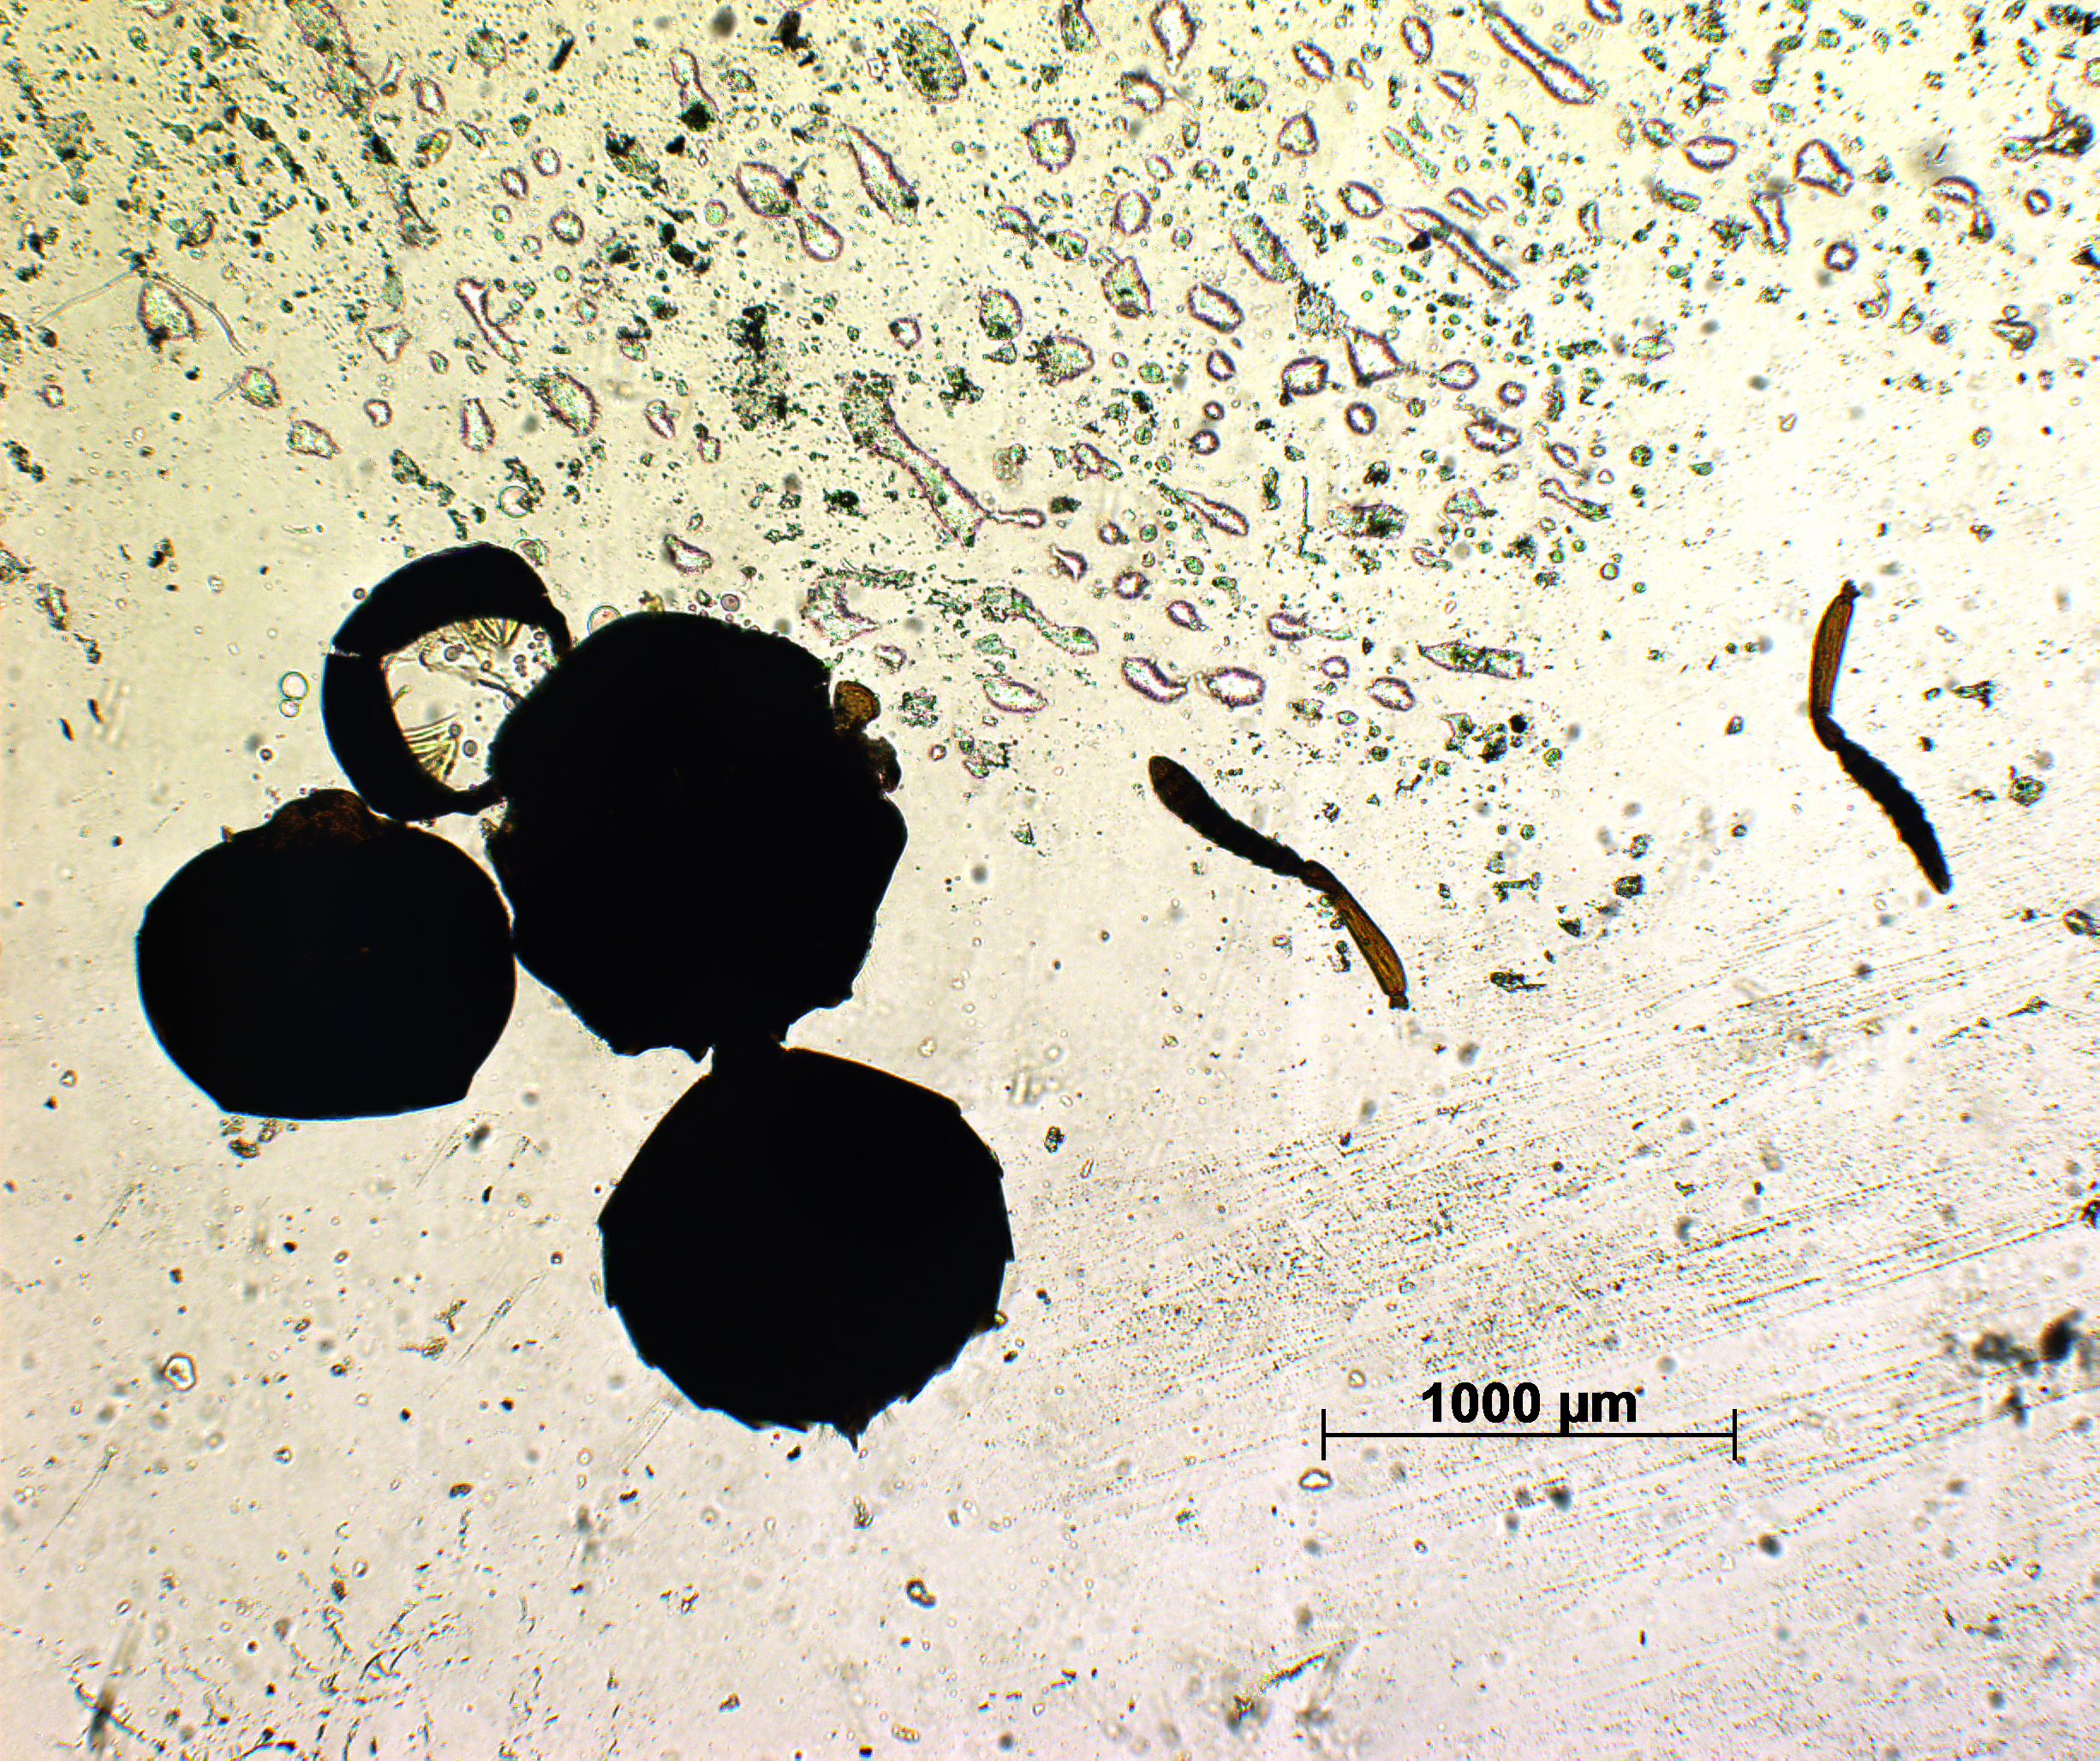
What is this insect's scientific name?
Pachyneuron kamathi
